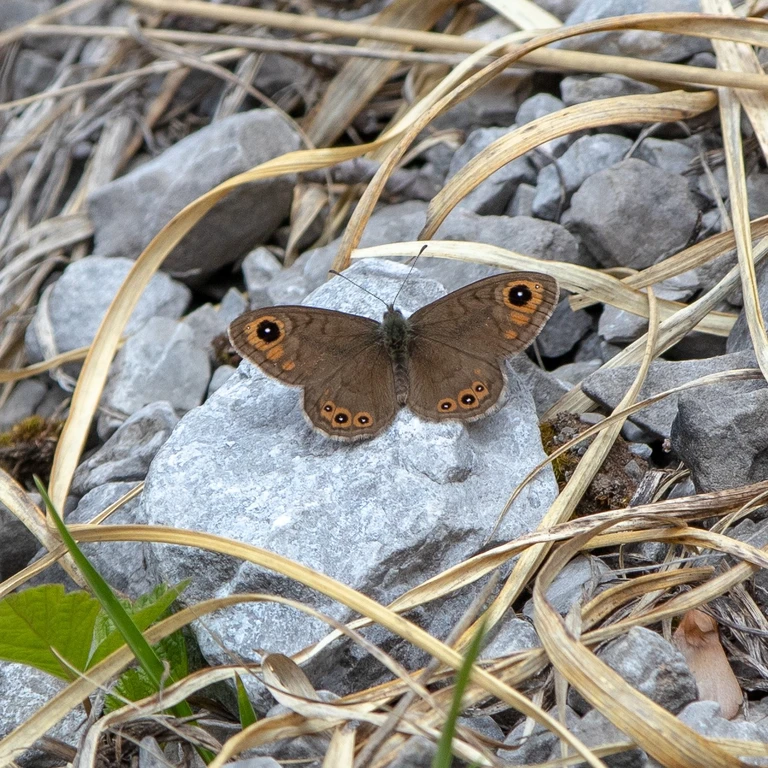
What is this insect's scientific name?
Lasiommata petropolitana (also Pararge petropolitana)
